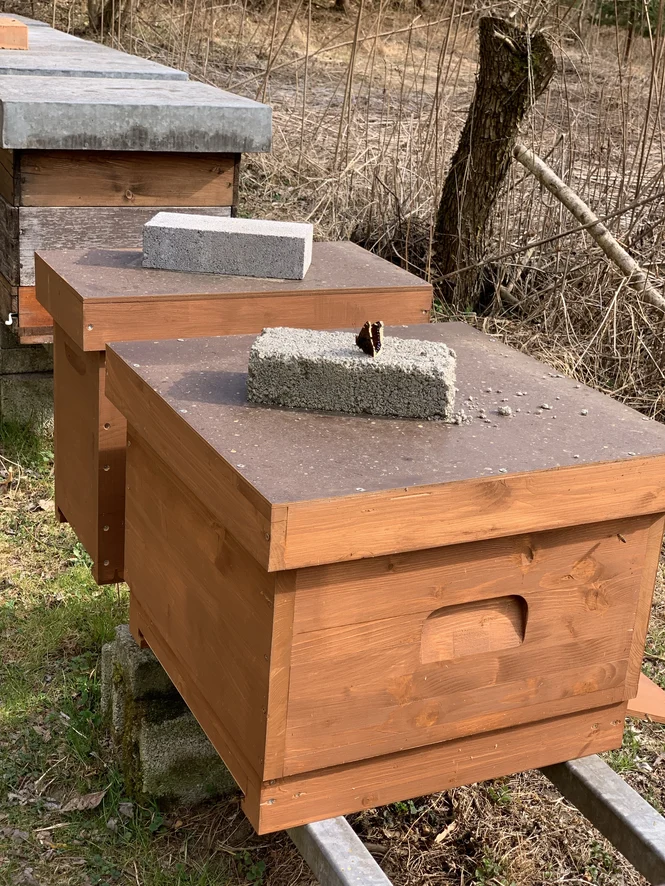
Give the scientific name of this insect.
Nymphalis antiopa
